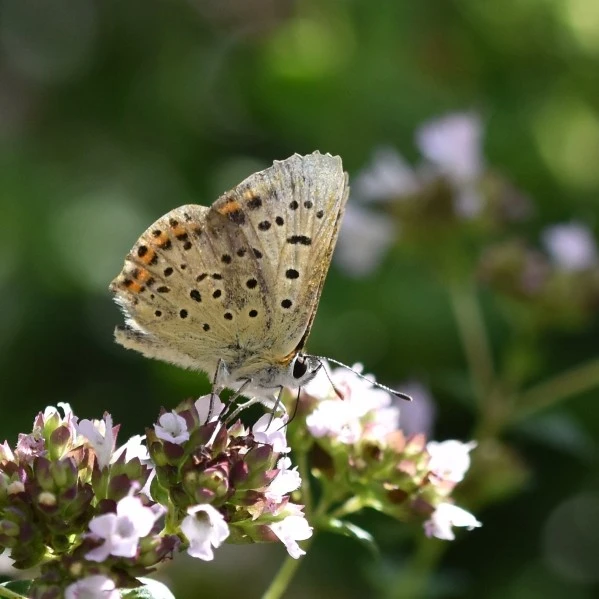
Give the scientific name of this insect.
Lycaena tityrus (also Loweia tityrus)
